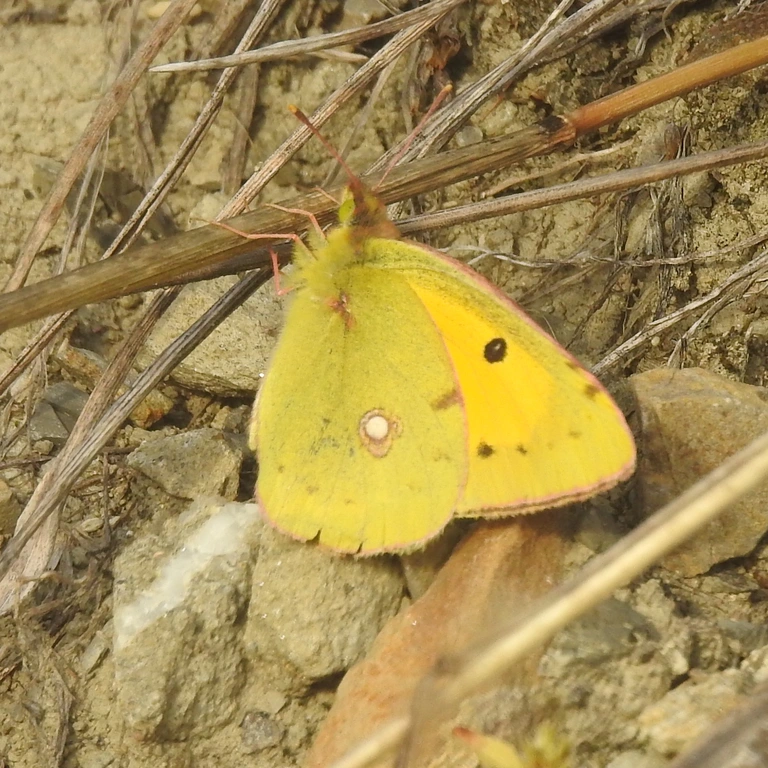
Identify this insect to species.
Colias croceus
